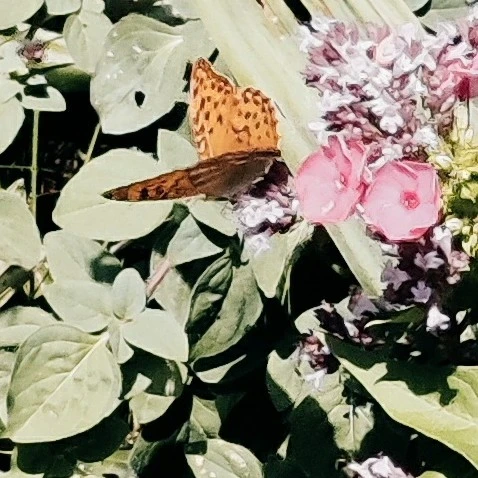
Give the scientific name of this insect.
Argynnis paphia
